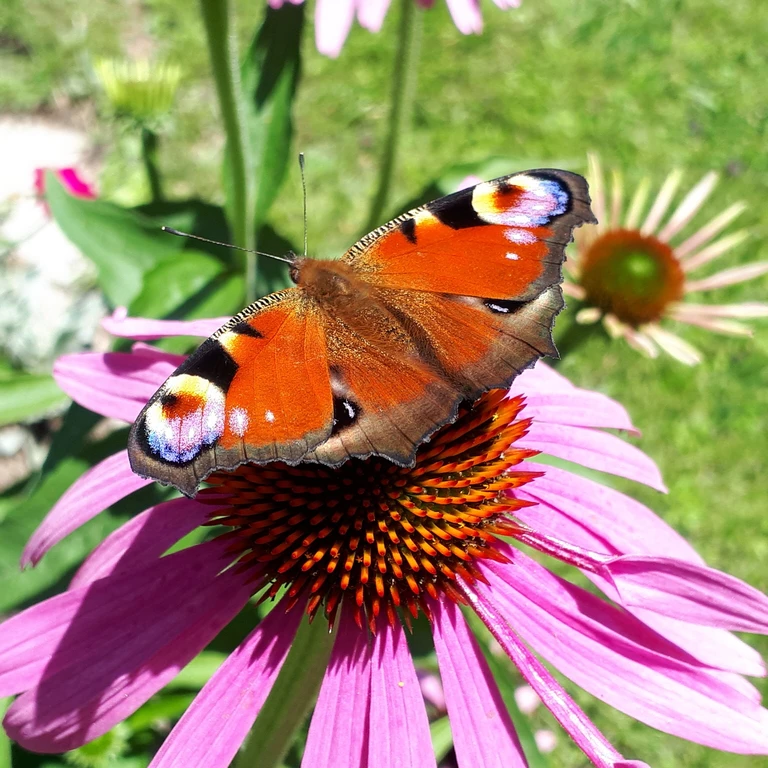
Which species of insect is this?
Aglais io
